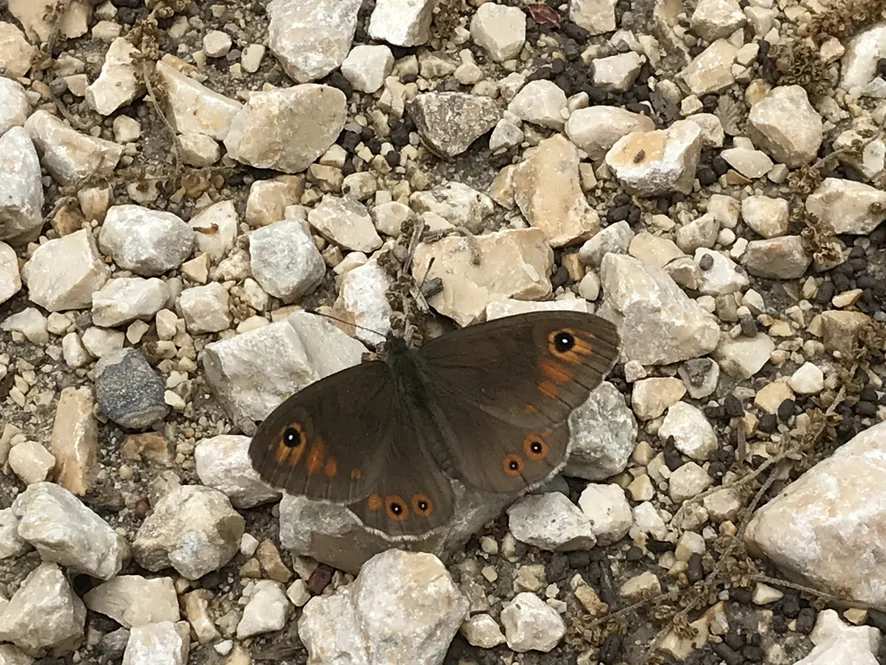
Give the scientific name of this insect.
Lasiommata maera (also Pararge maera)
